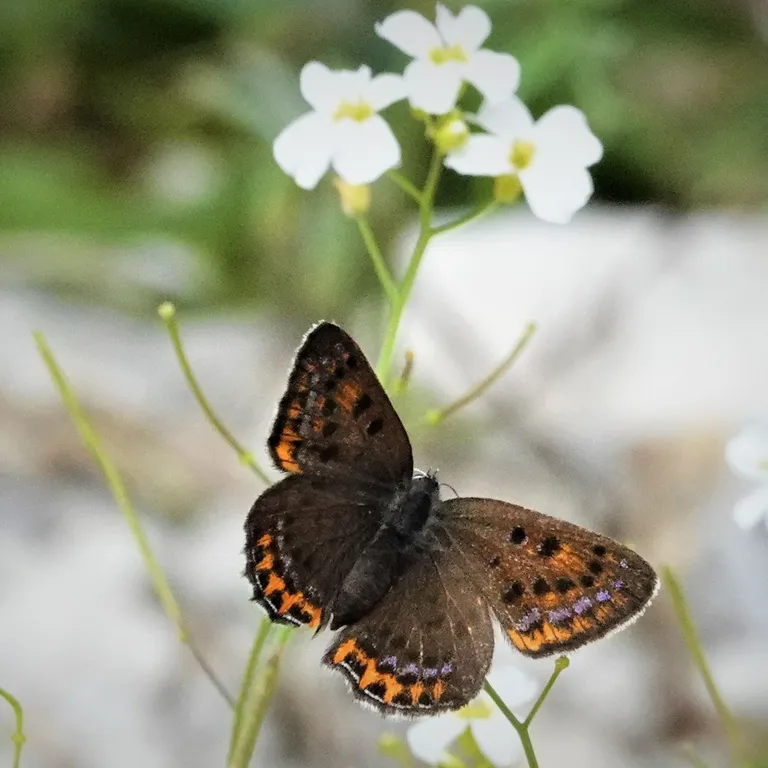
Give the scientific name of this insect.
Lycaena helle (also Helleia helle)
